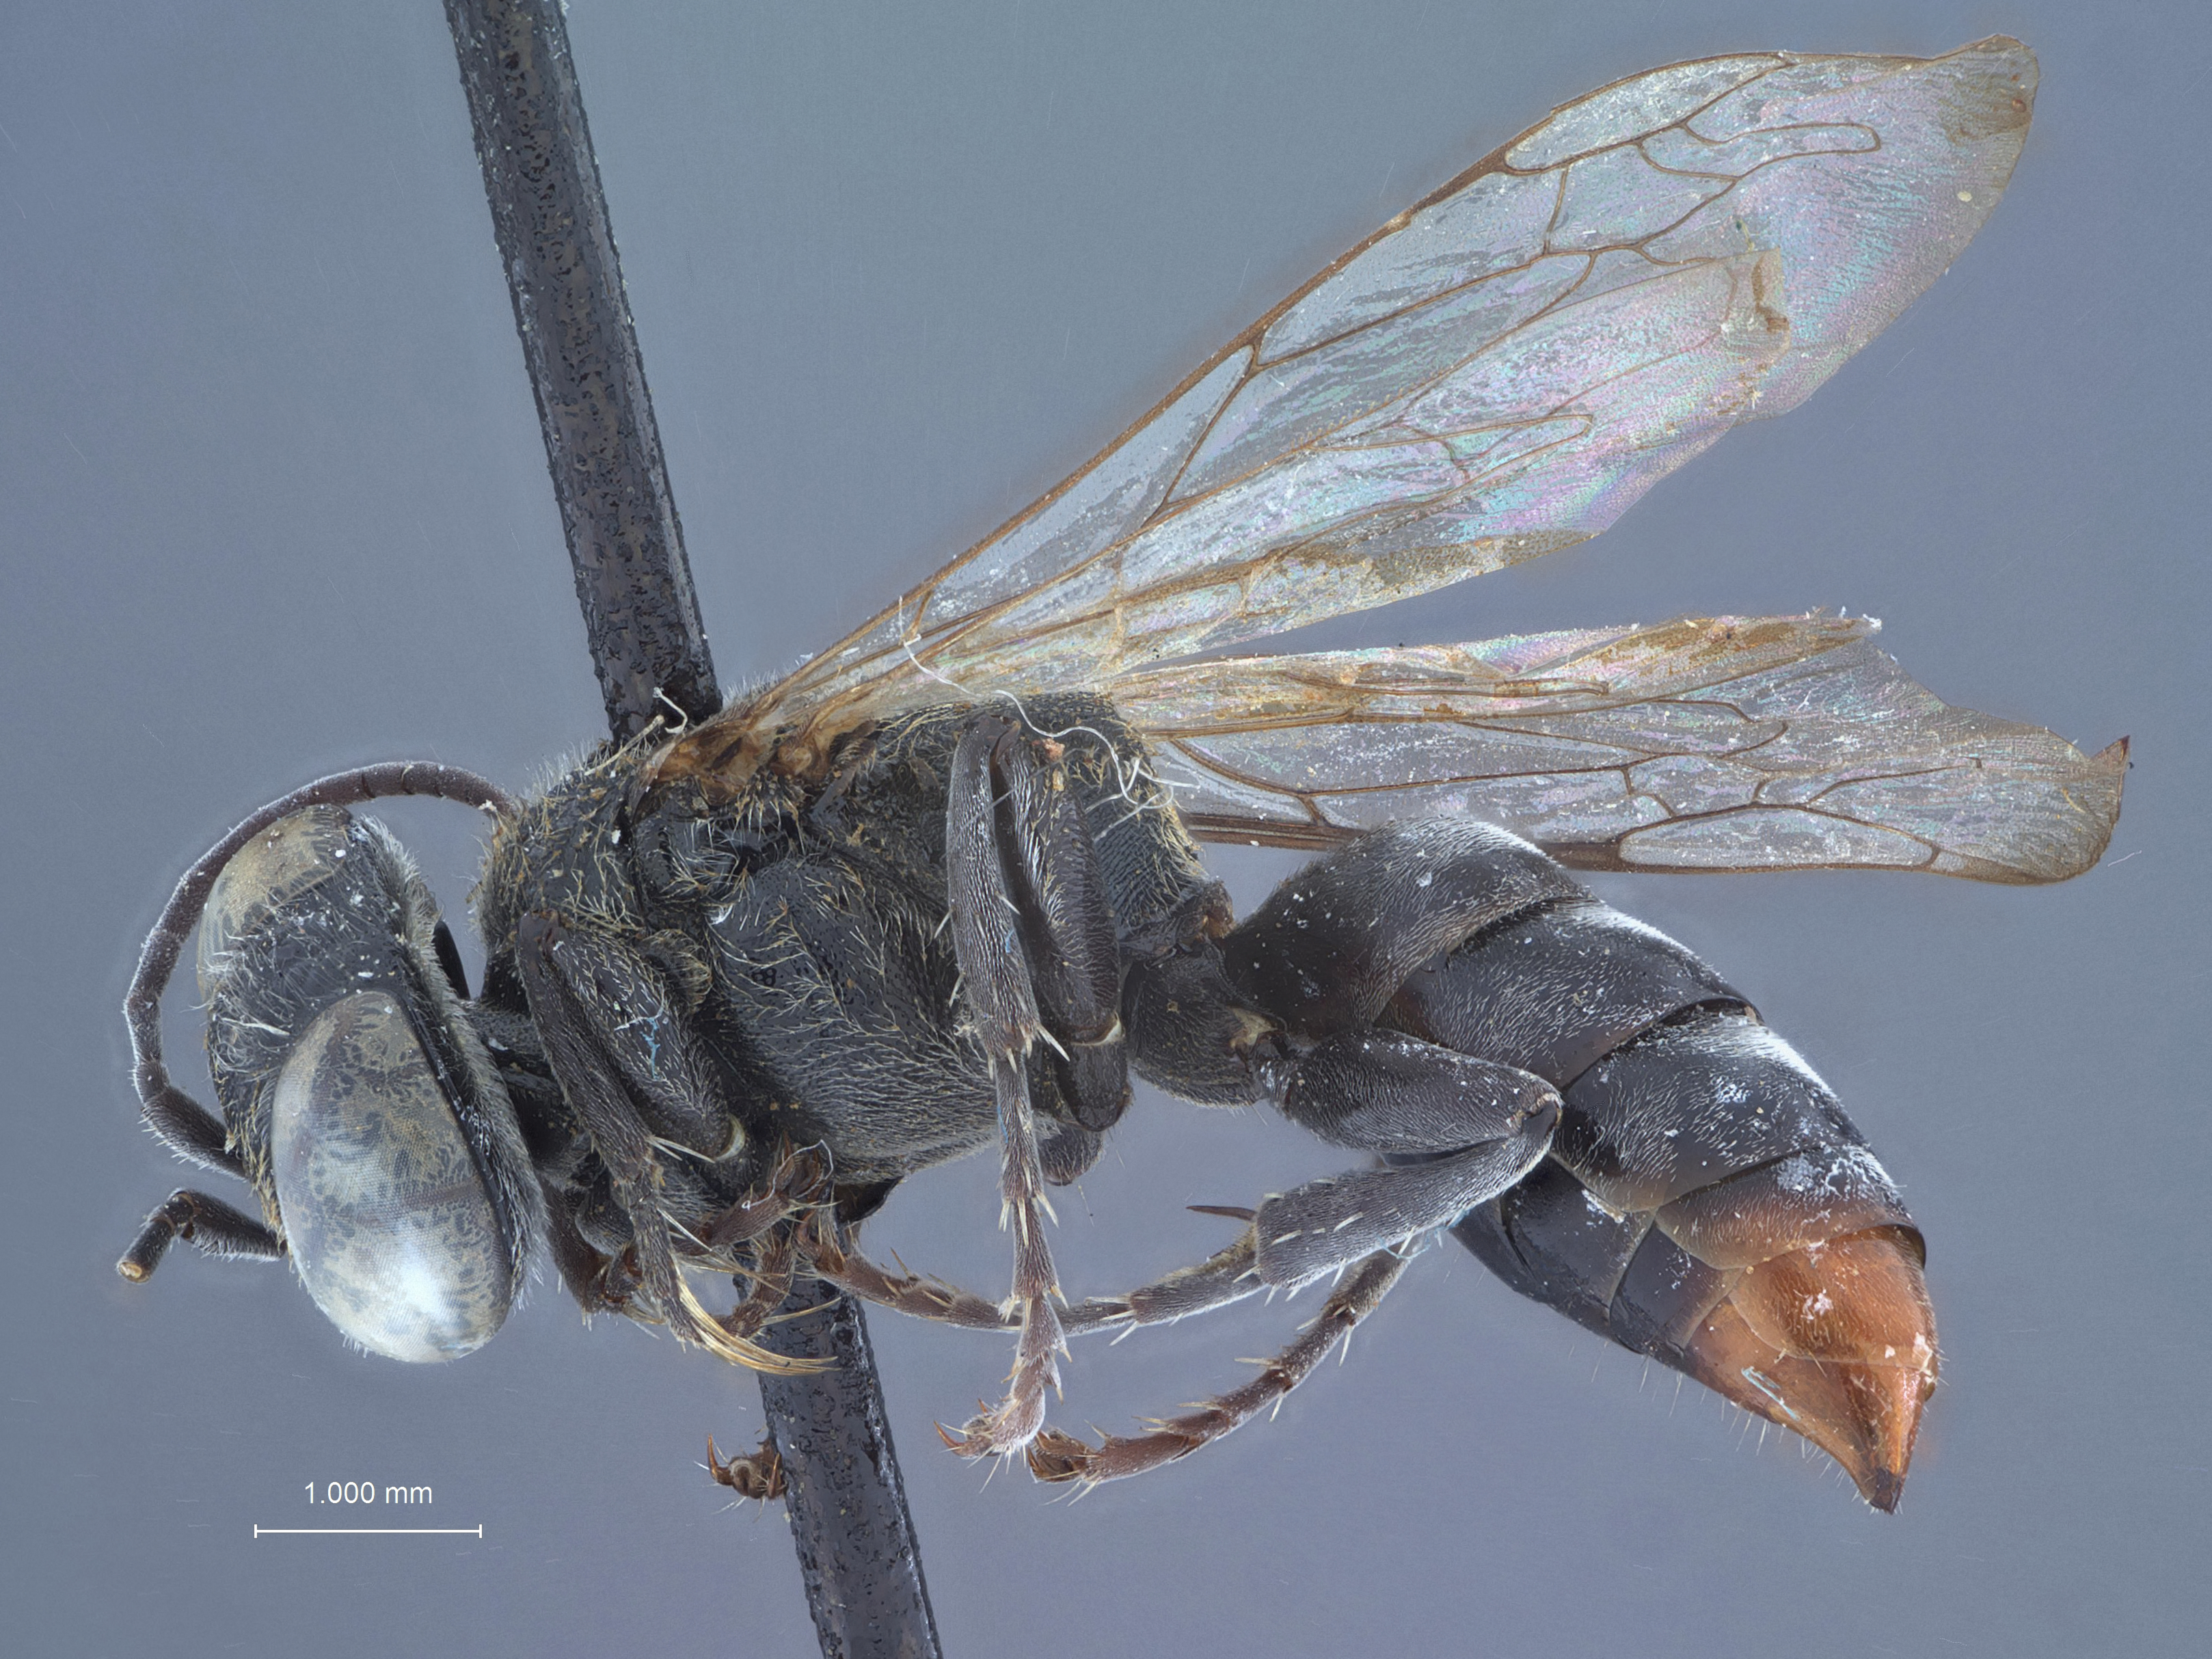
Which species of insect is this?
Tachysphex foxii
